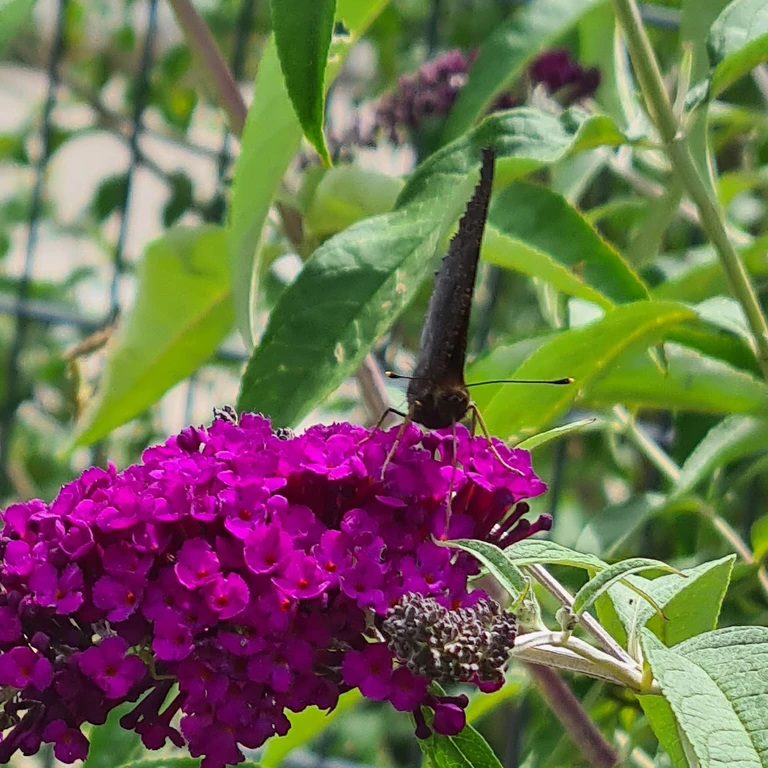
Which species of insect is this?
Aglais io
